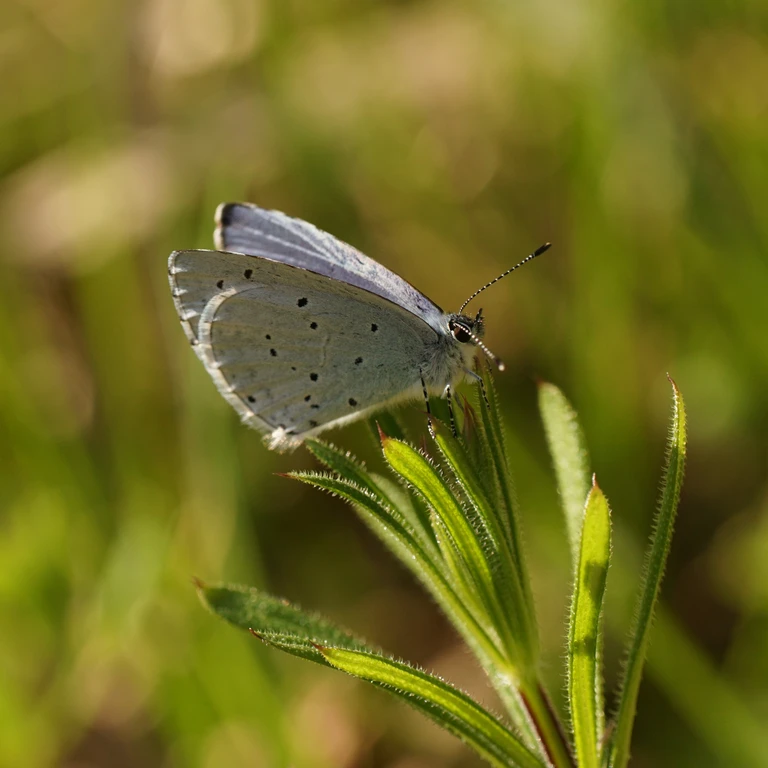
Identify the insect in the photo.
Celastrina argiolus
